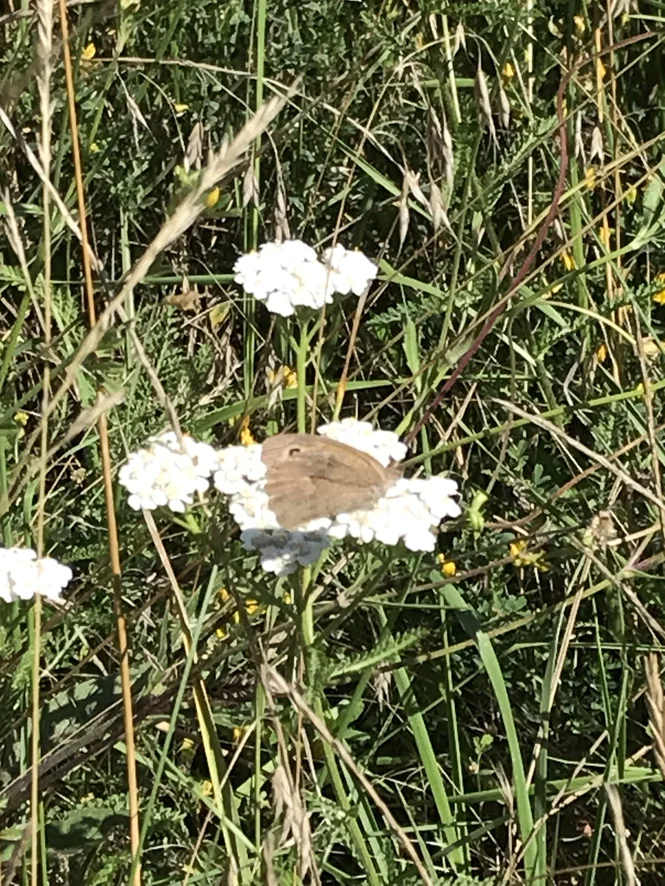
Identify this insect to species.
Maniola jurtina
